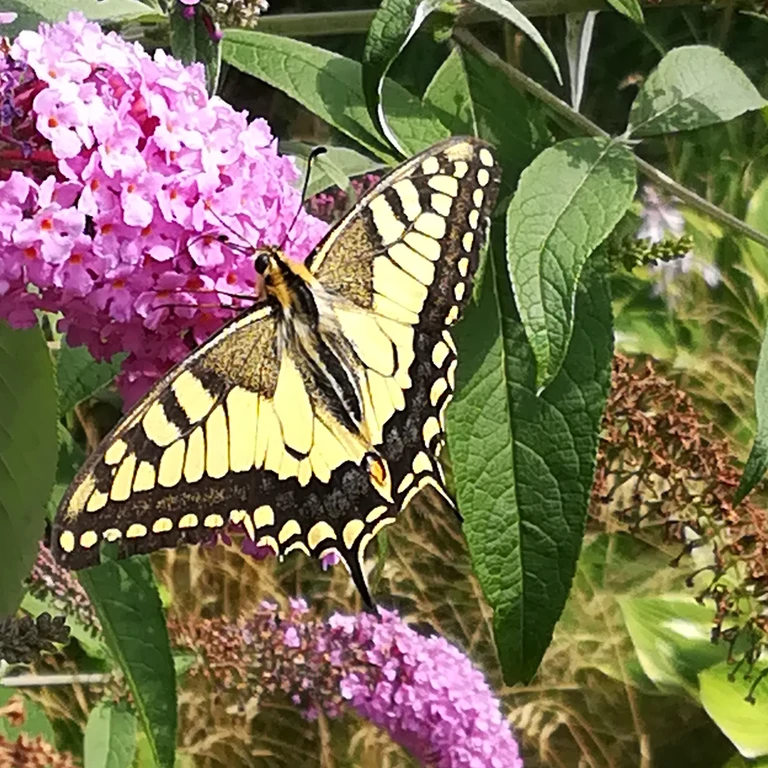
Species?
Papilio machaon
